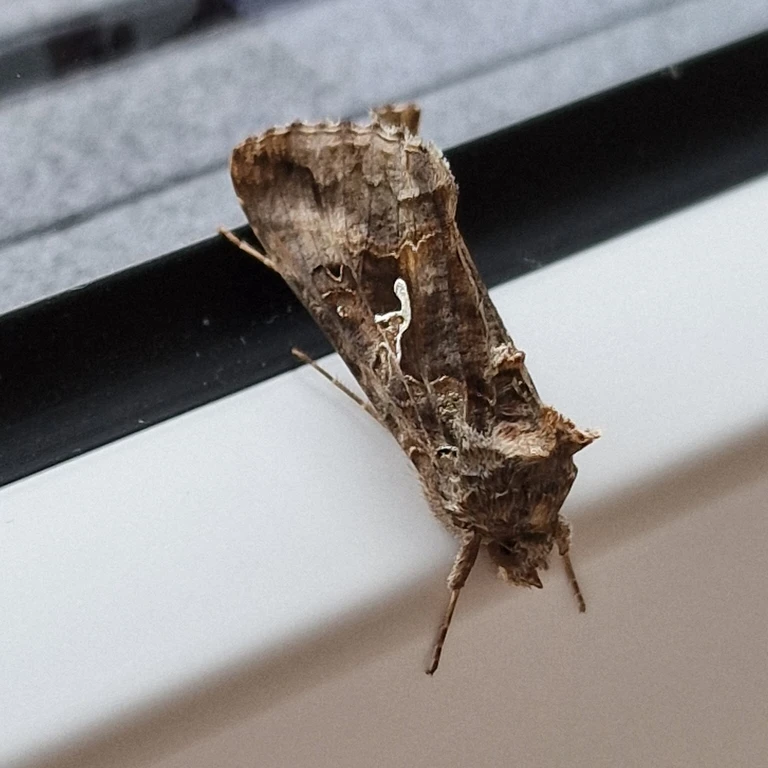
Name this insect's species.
Autographa gamma
